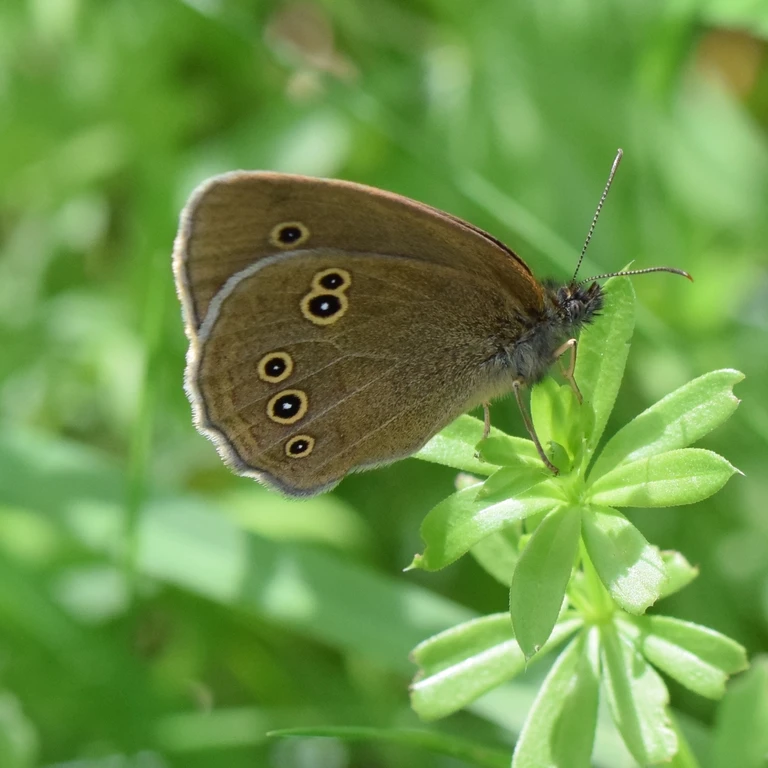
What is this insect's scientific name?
Aphantopus hyperantus
